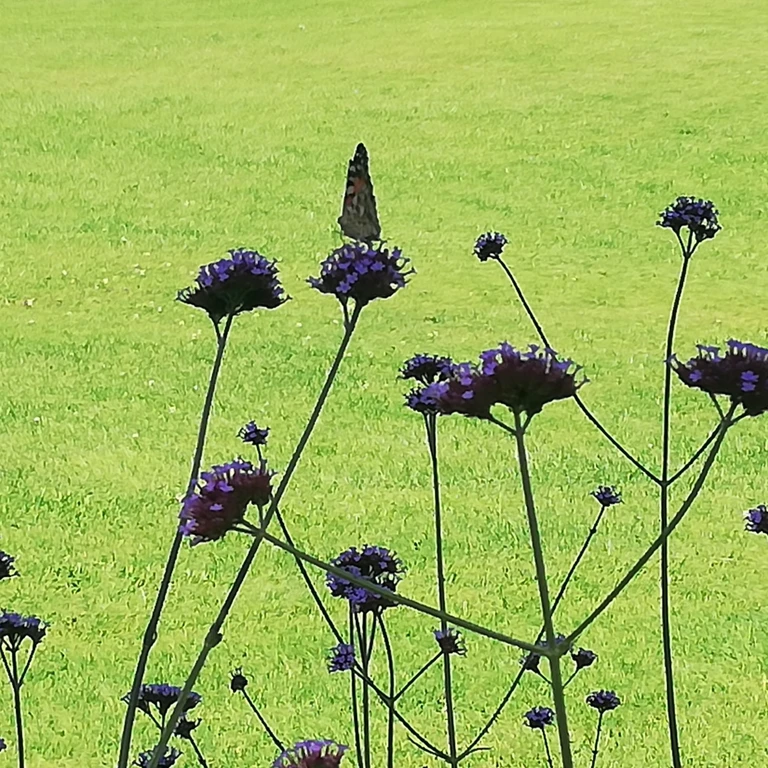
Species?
Vanessa cardui
